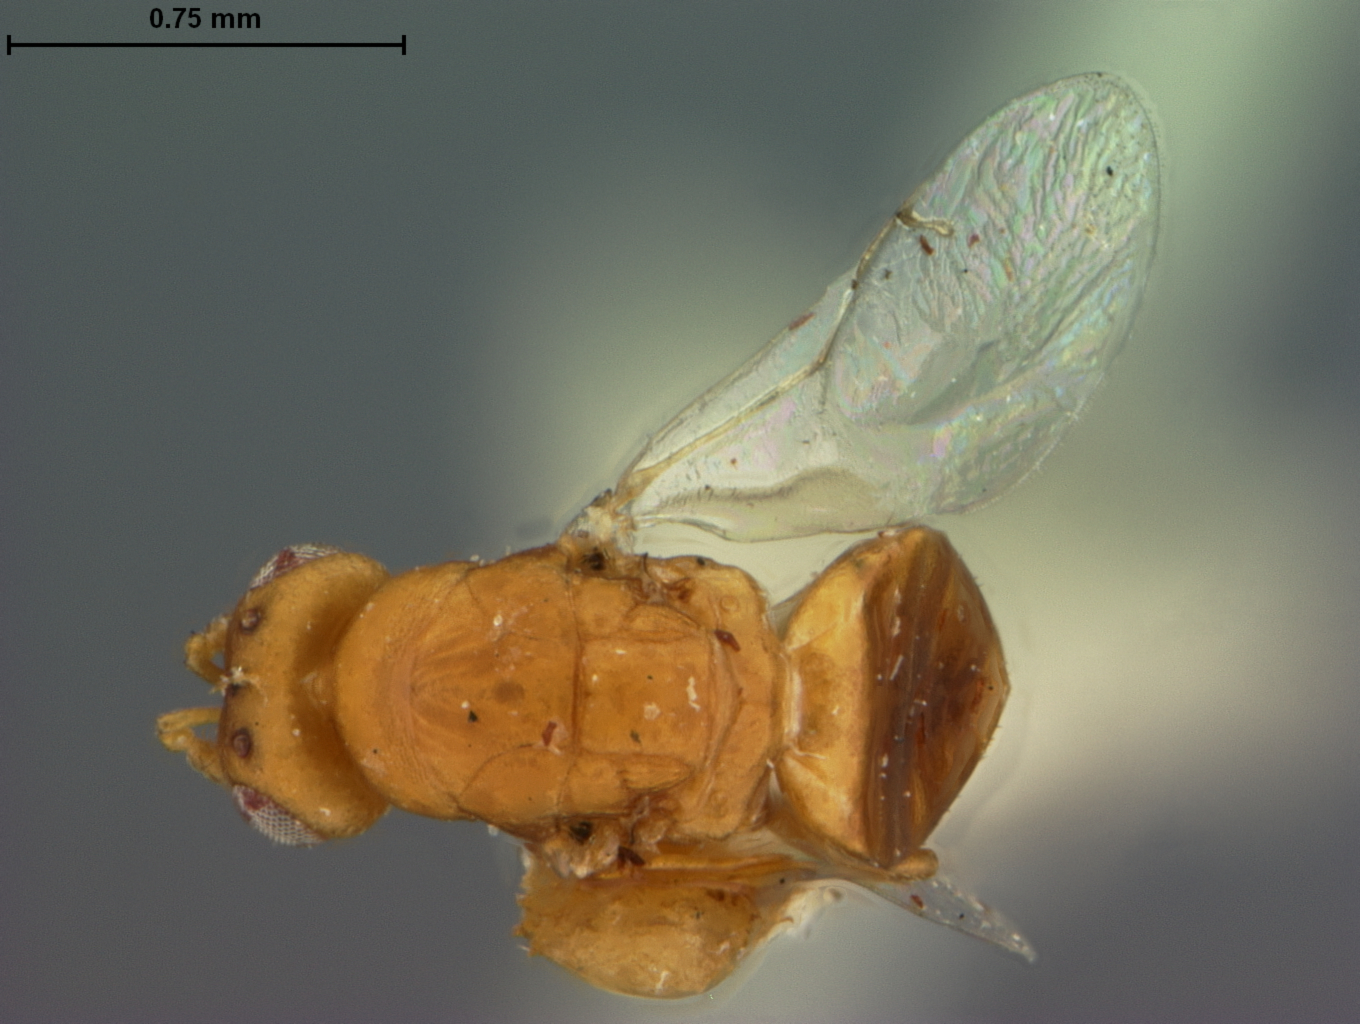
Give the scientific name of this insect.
Sycophila incerta
